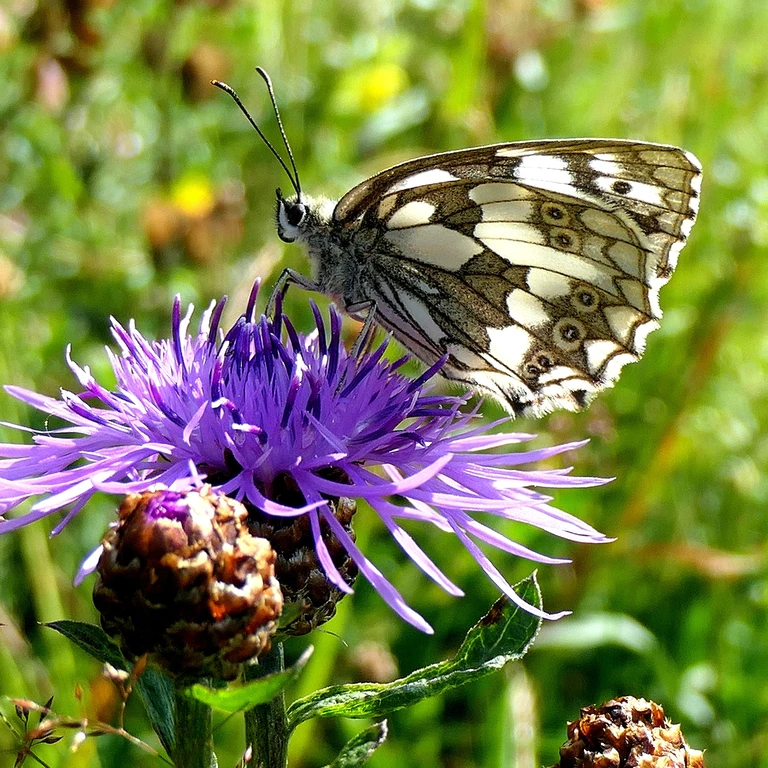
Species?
Melanargia galathea
